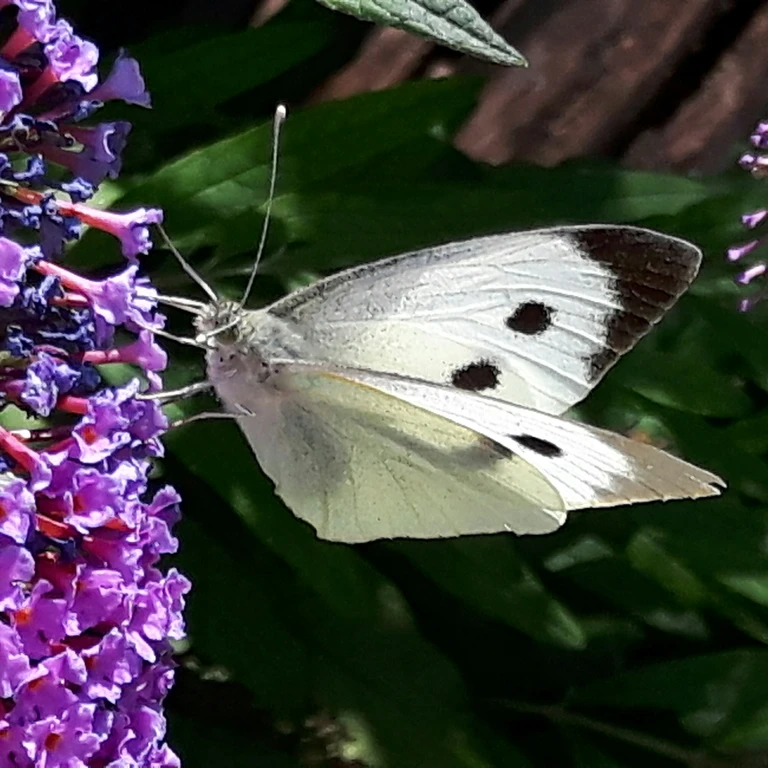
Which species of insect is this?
Pieris brassicae
